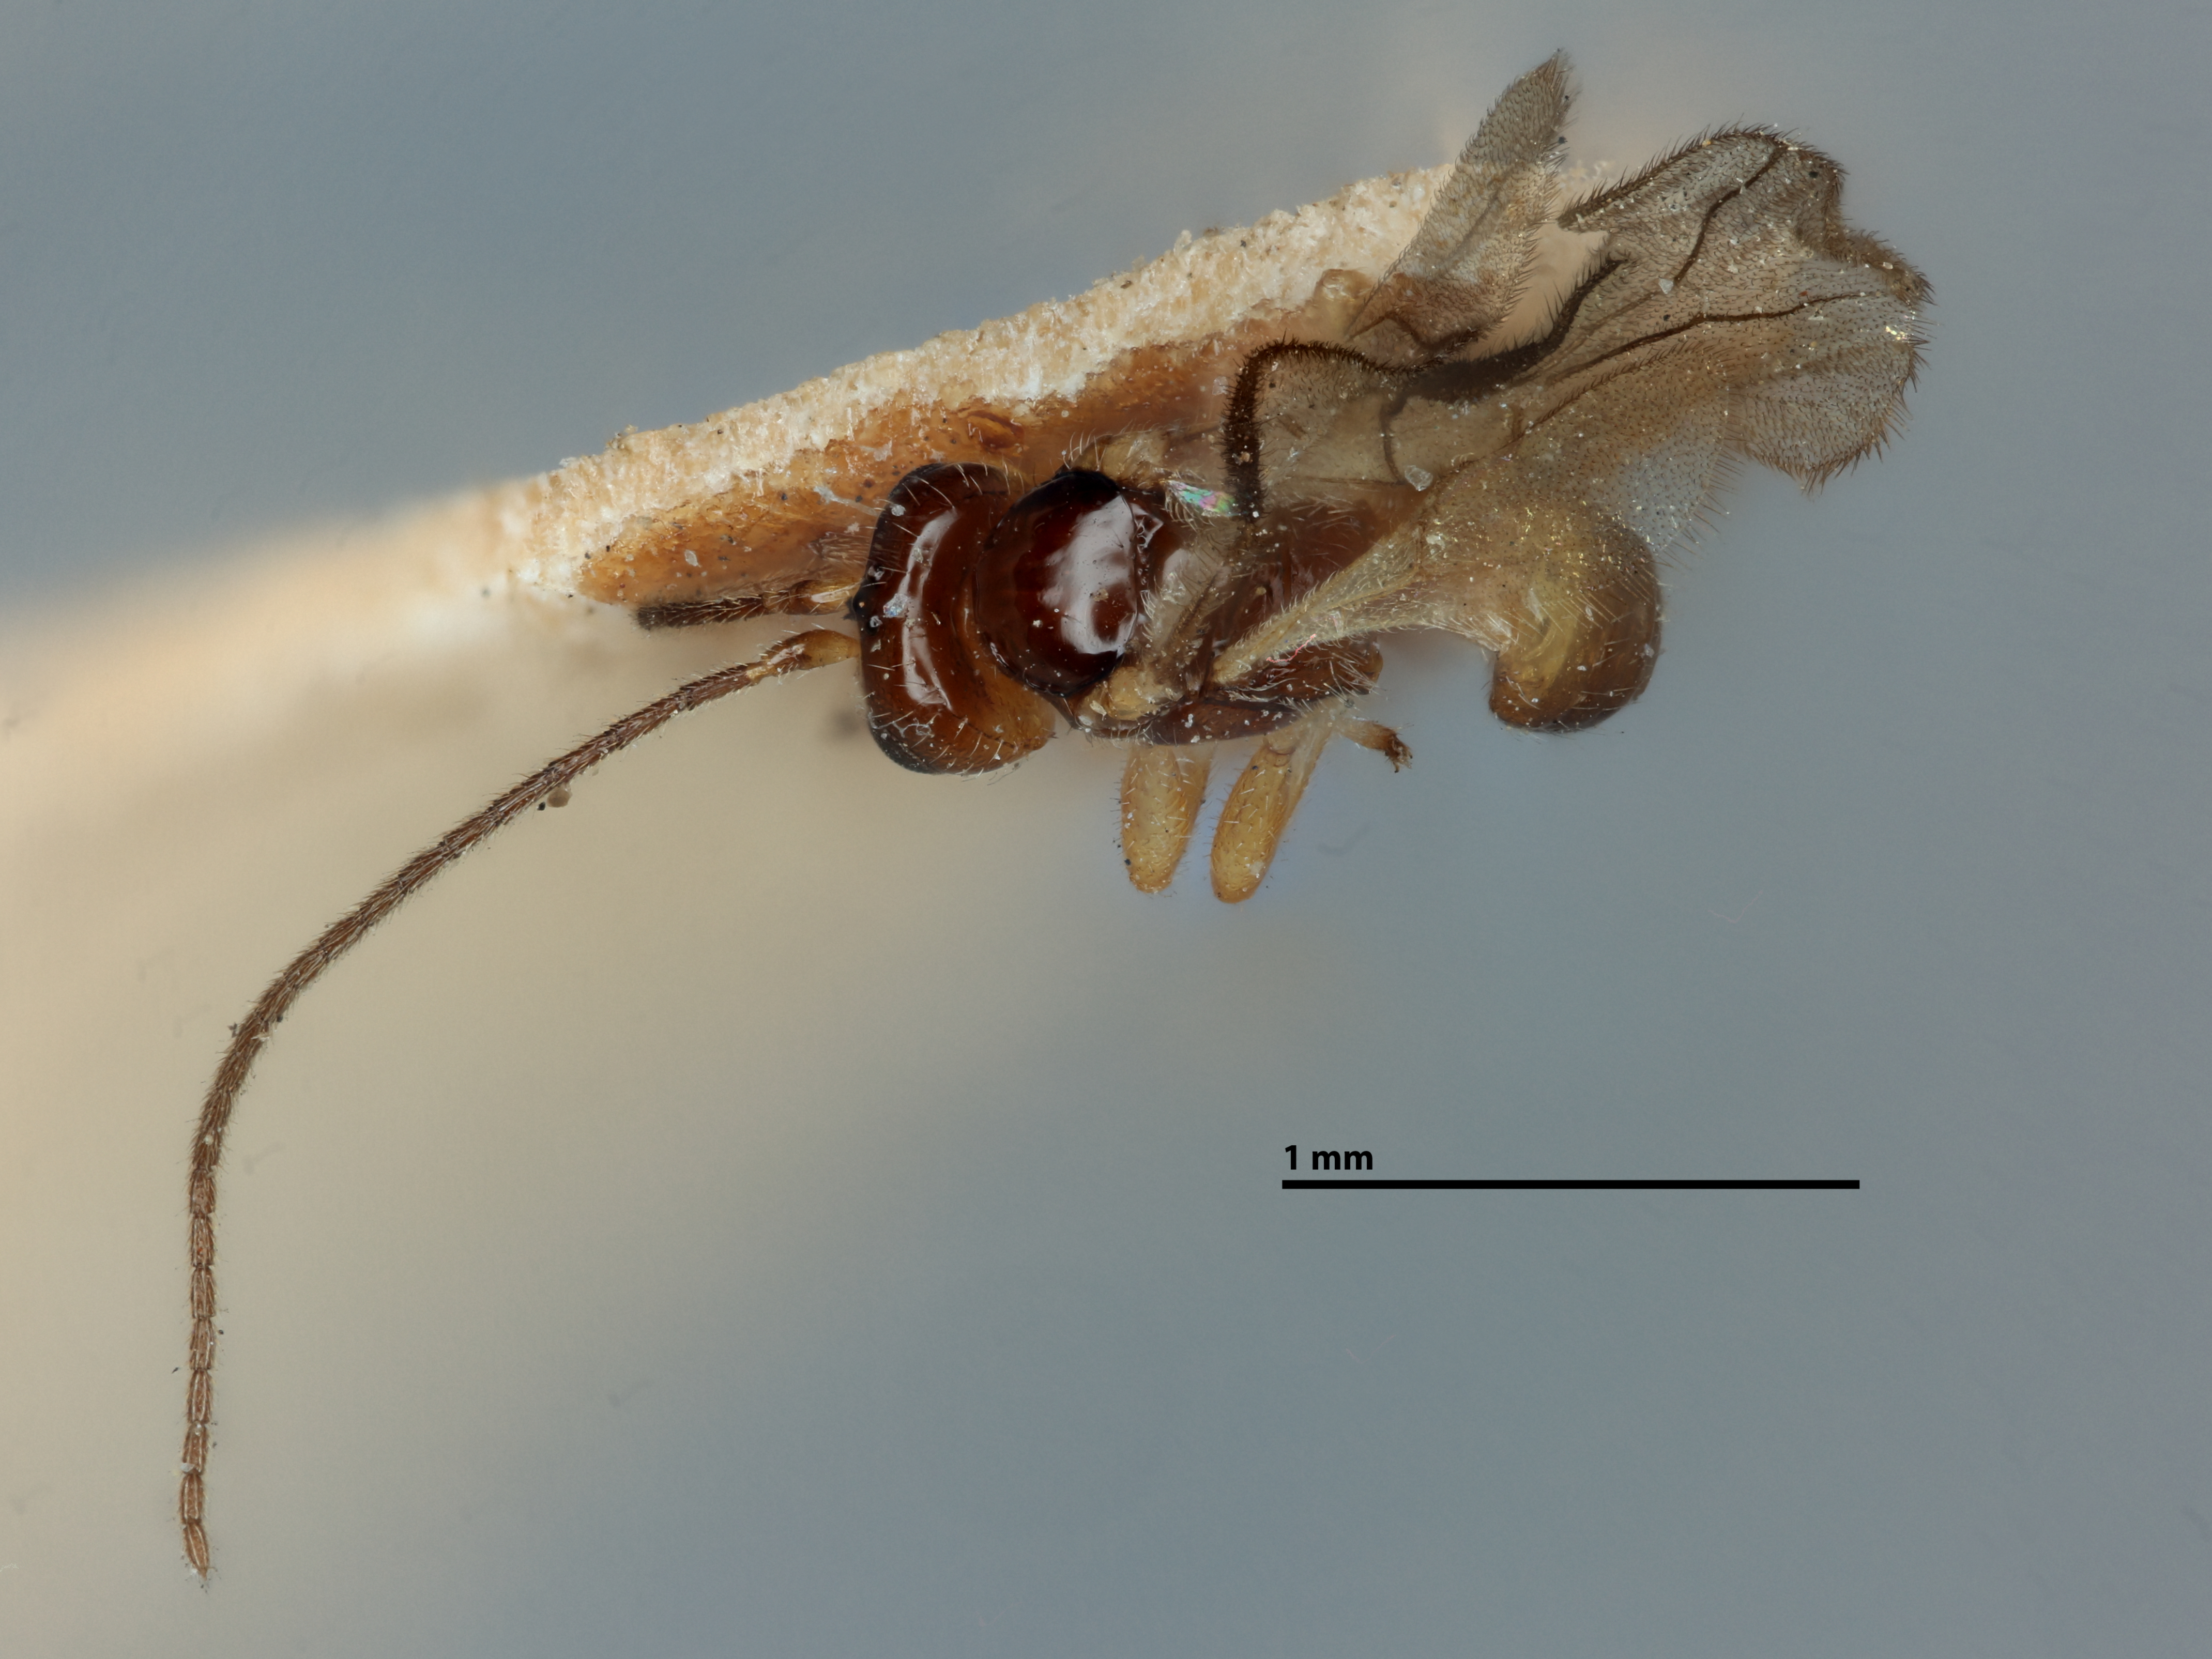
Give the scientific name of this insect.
Adelura tibialis
